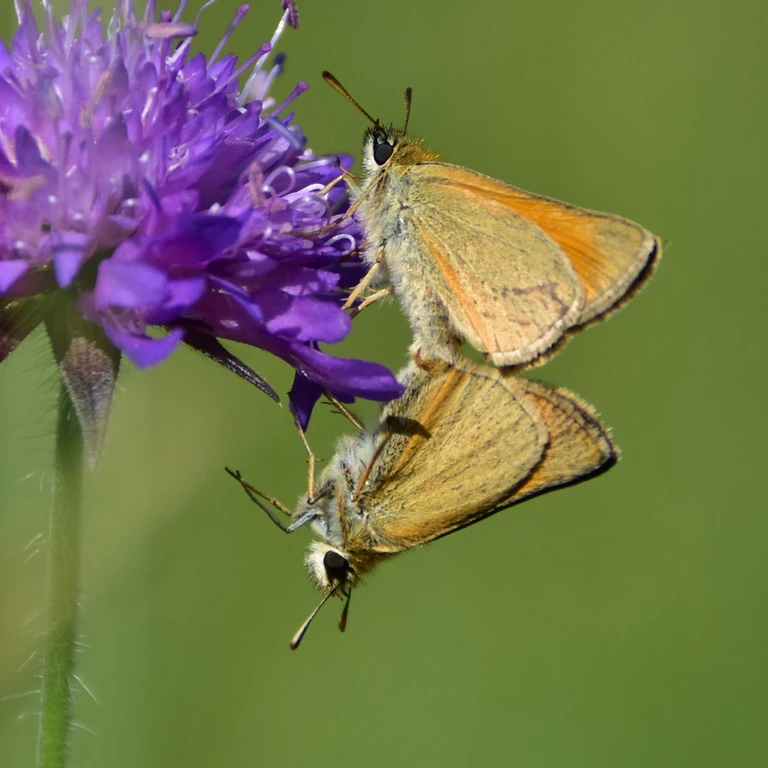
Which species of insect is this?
Thymelicus sylvestris
